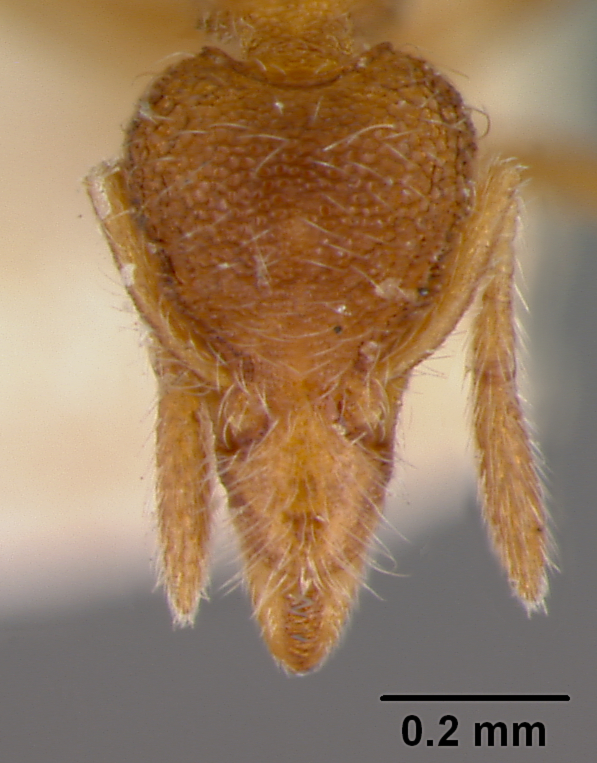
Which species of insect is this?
Strumigenys clypeata
